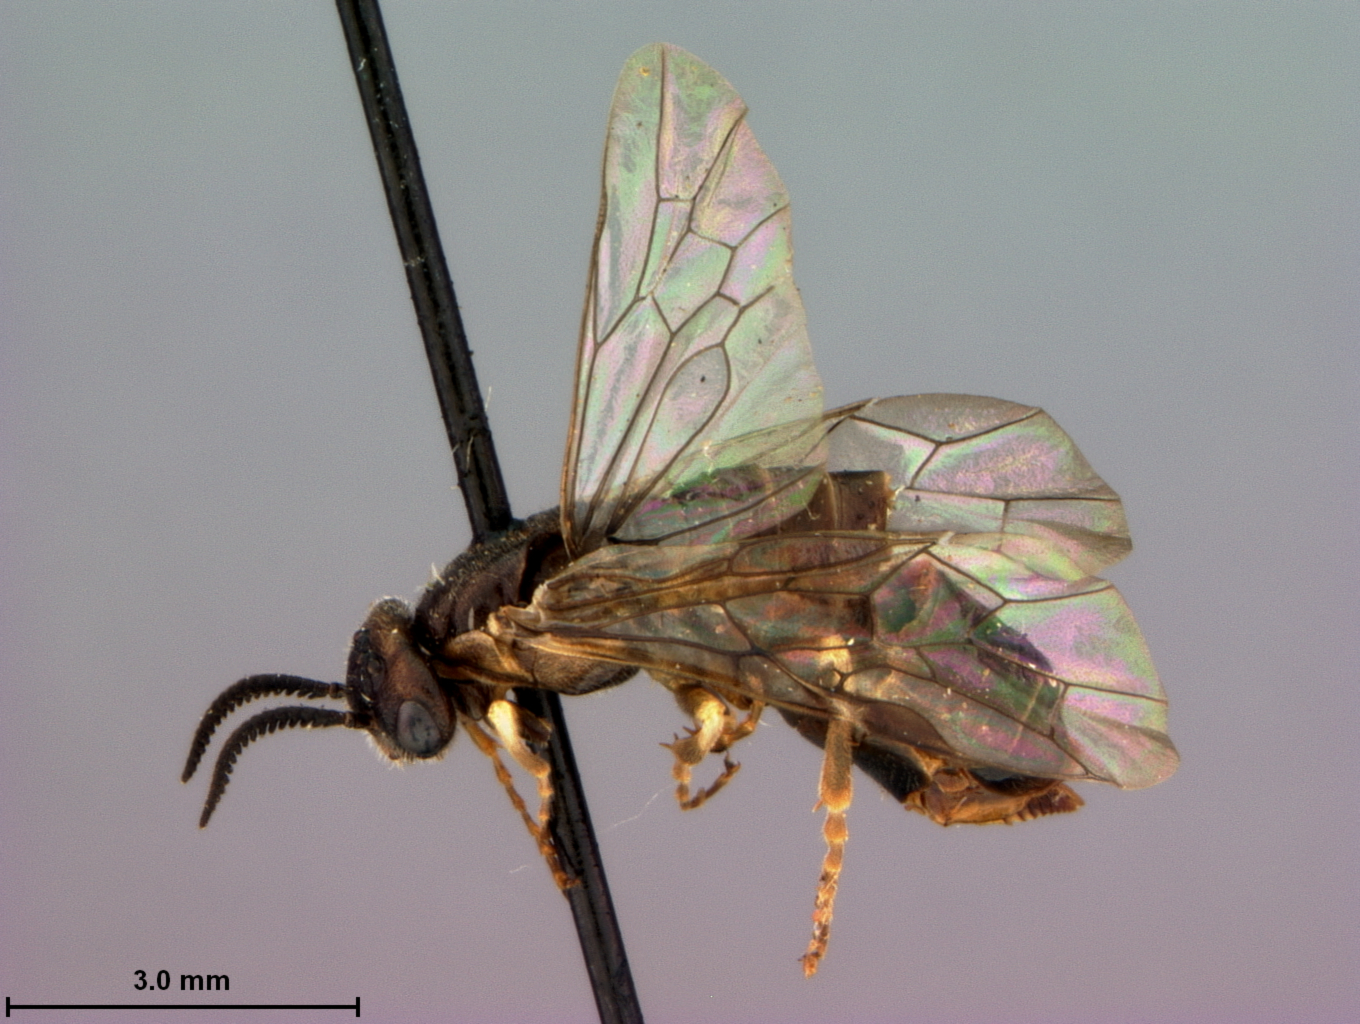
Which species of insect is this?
Neodiprion maura
